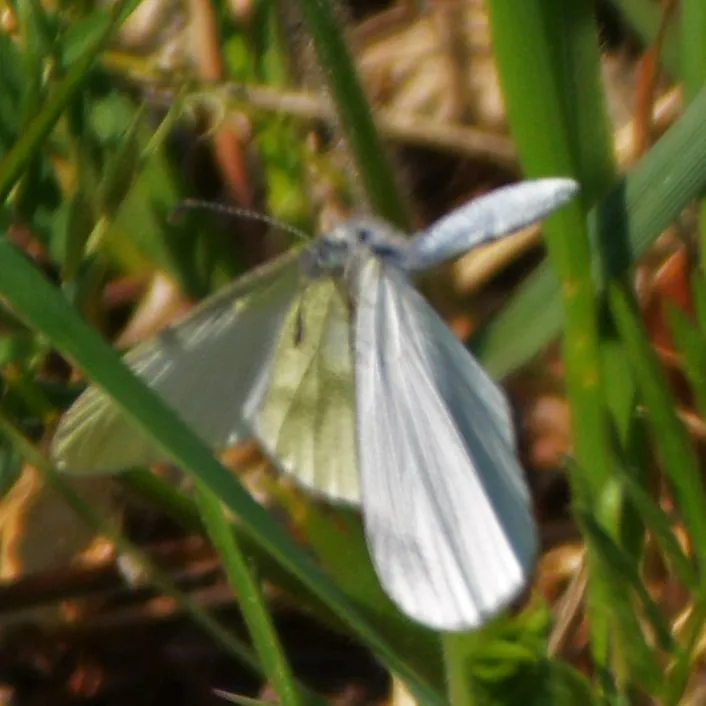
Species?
Leptidea sinapis/juvernica
